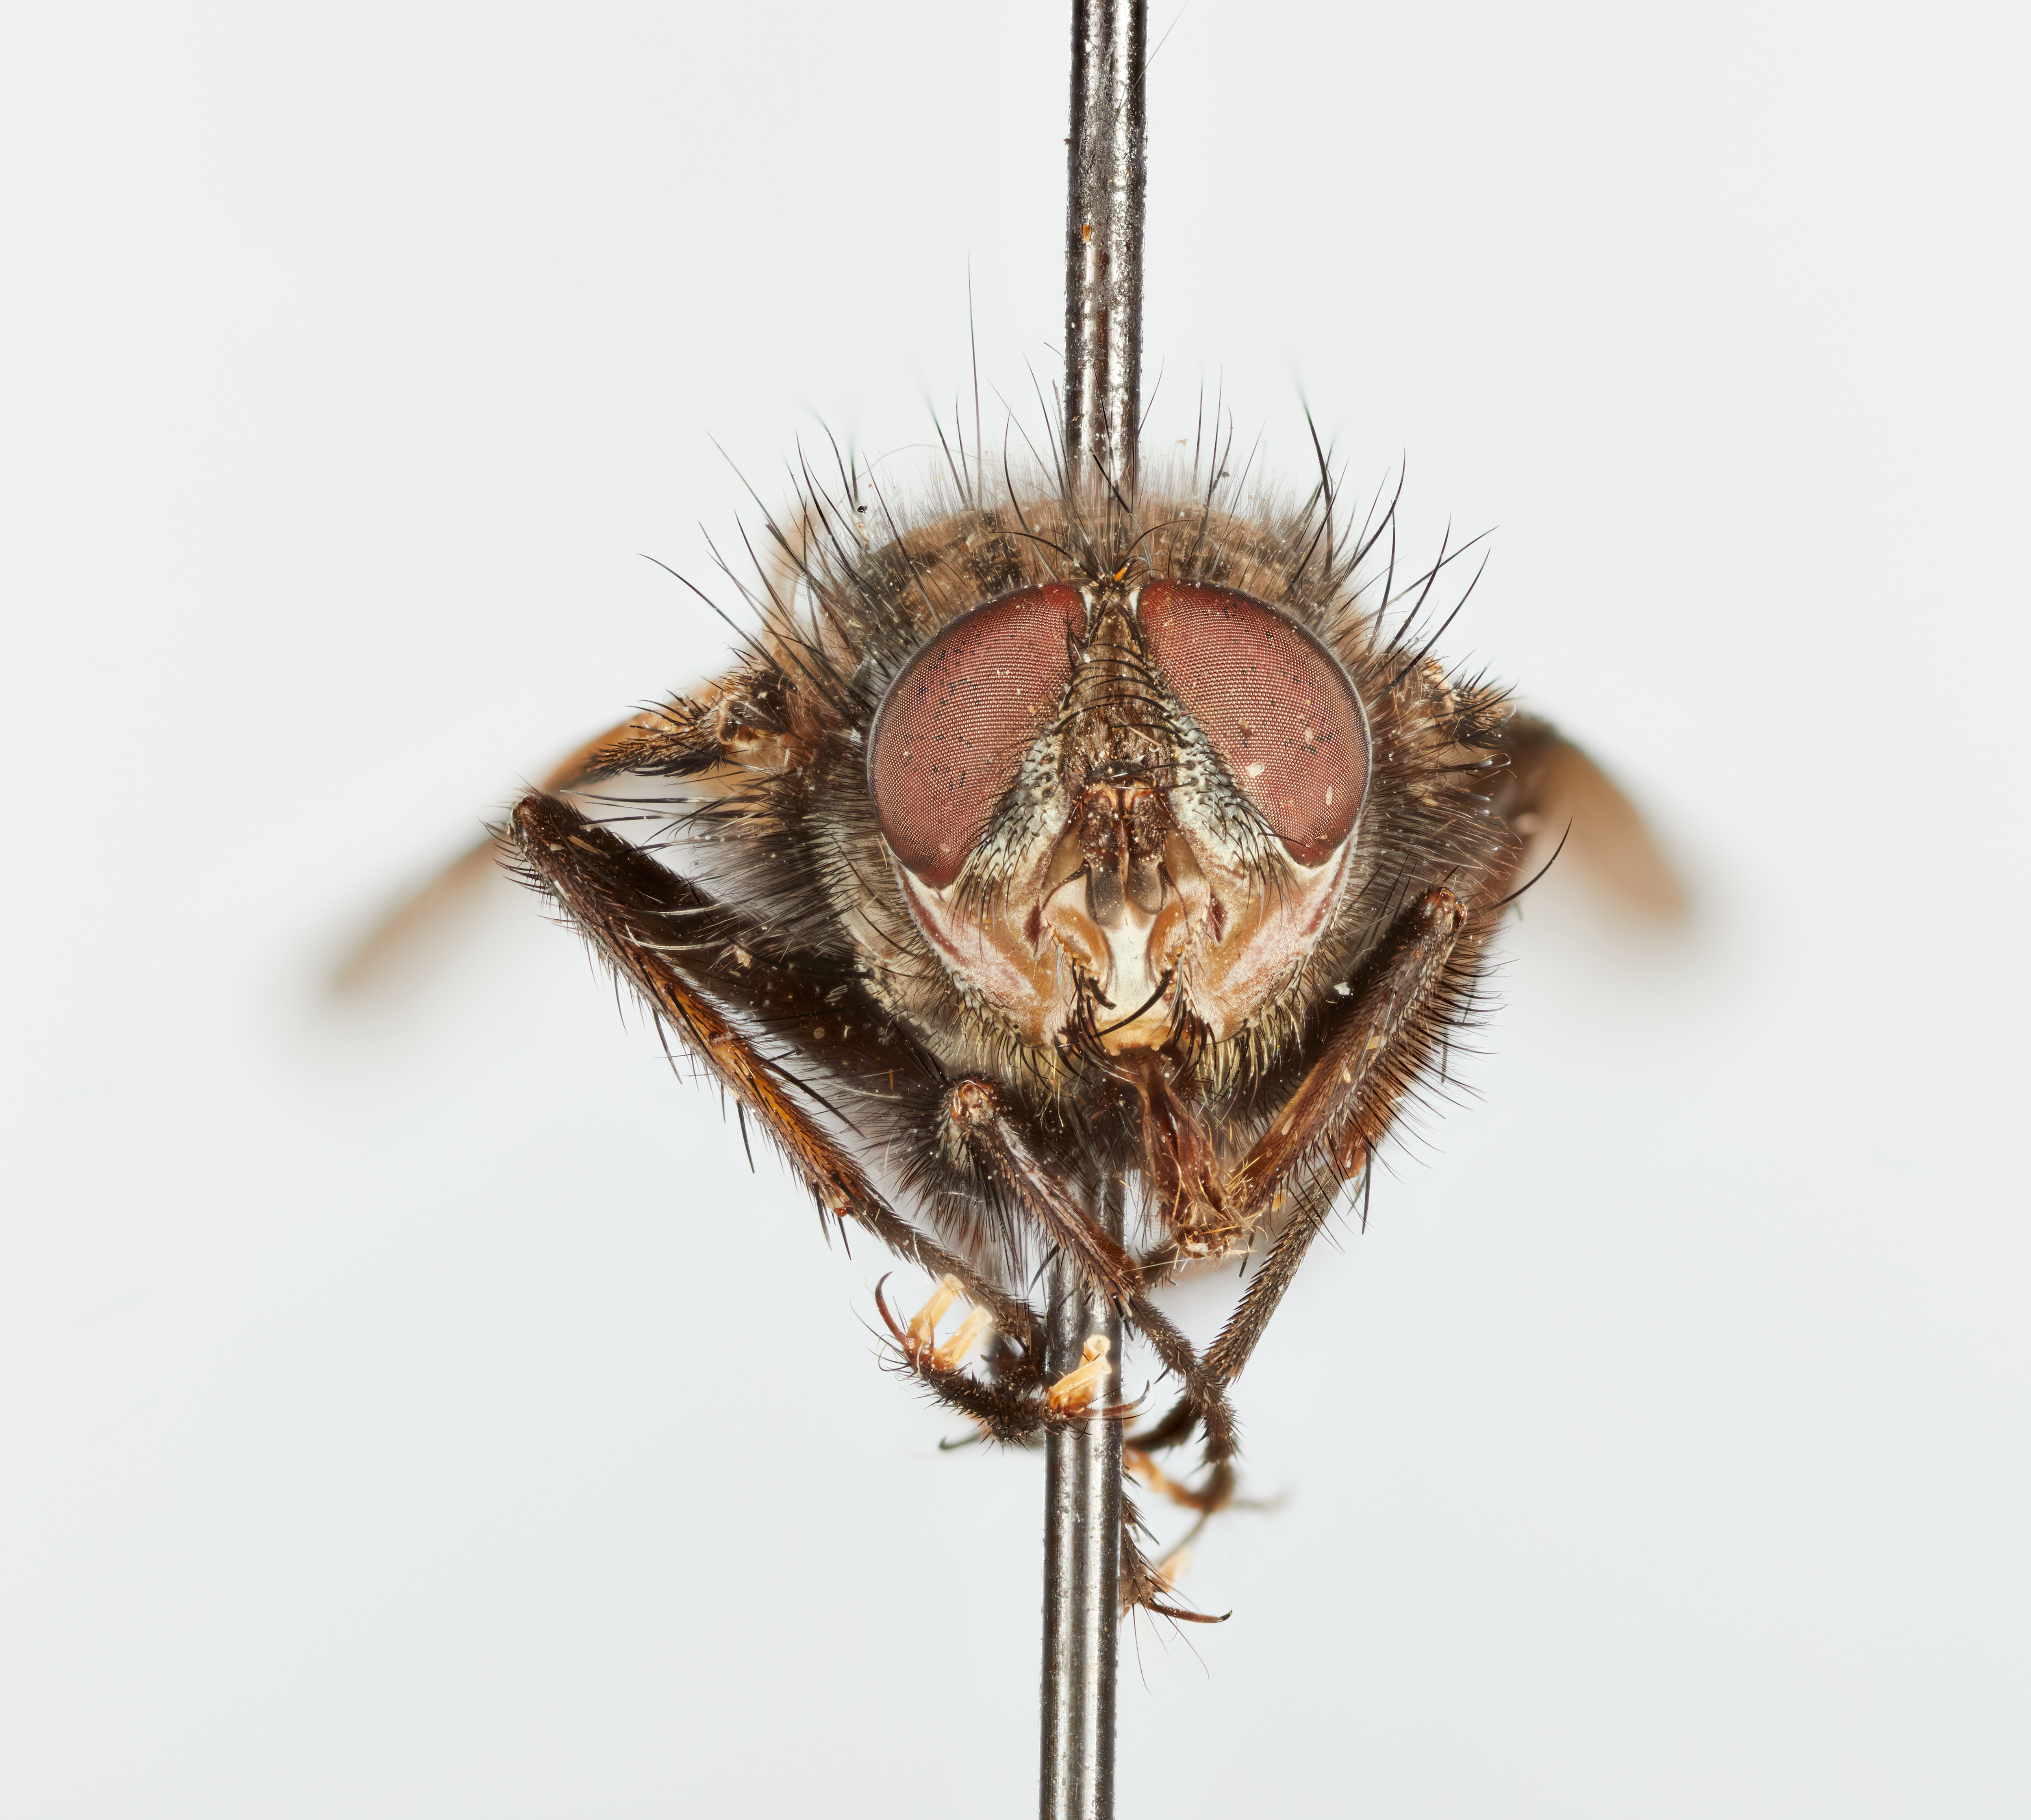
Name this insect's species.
Morphodexia palpalis
